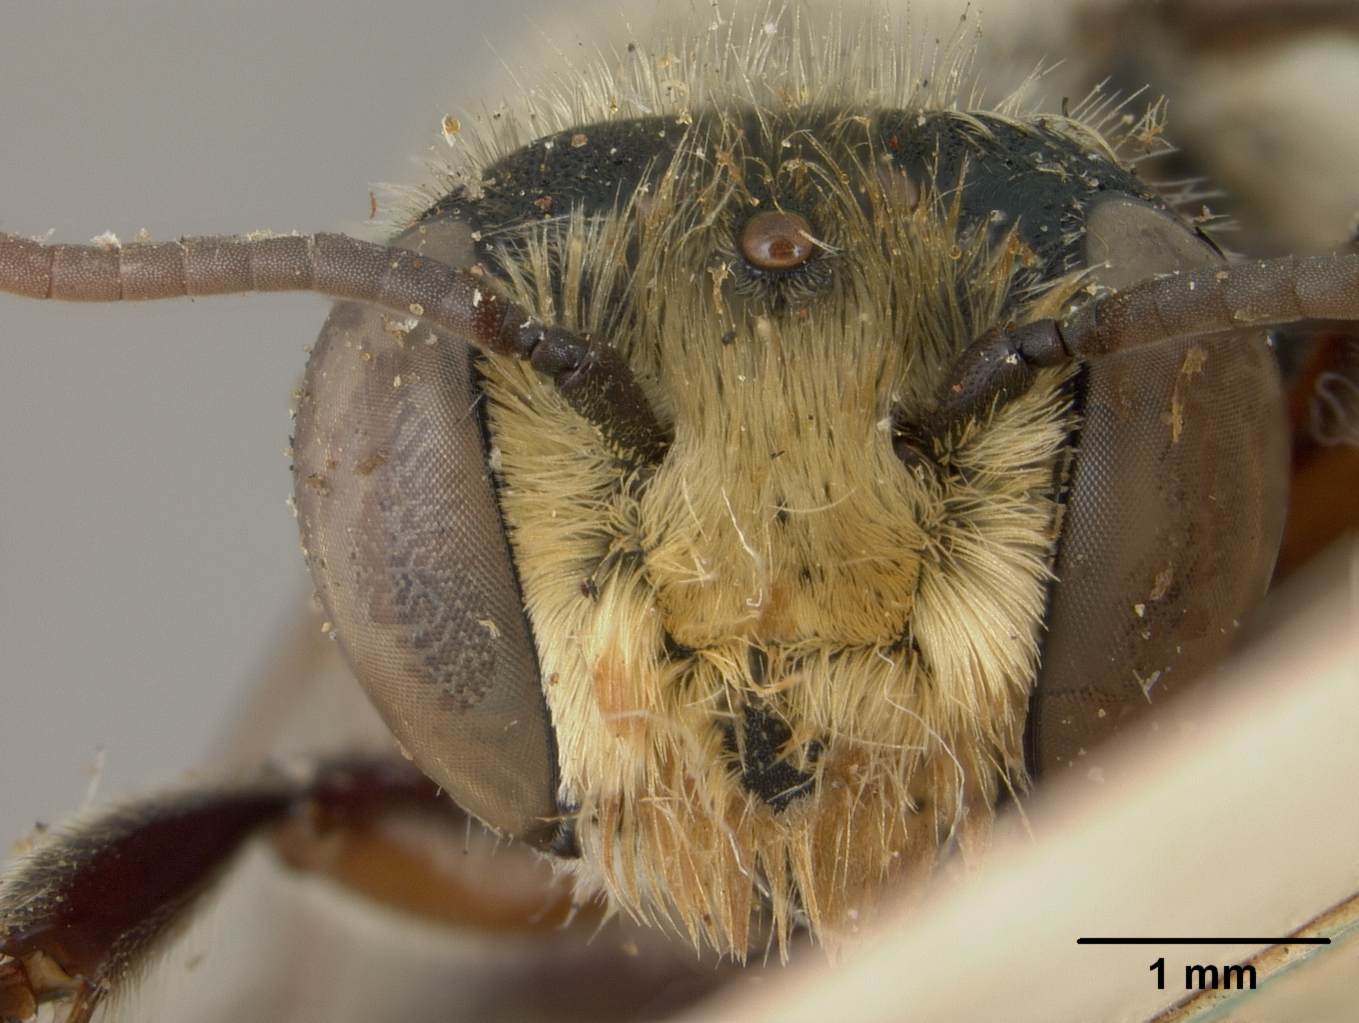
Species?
Megachile japonica
